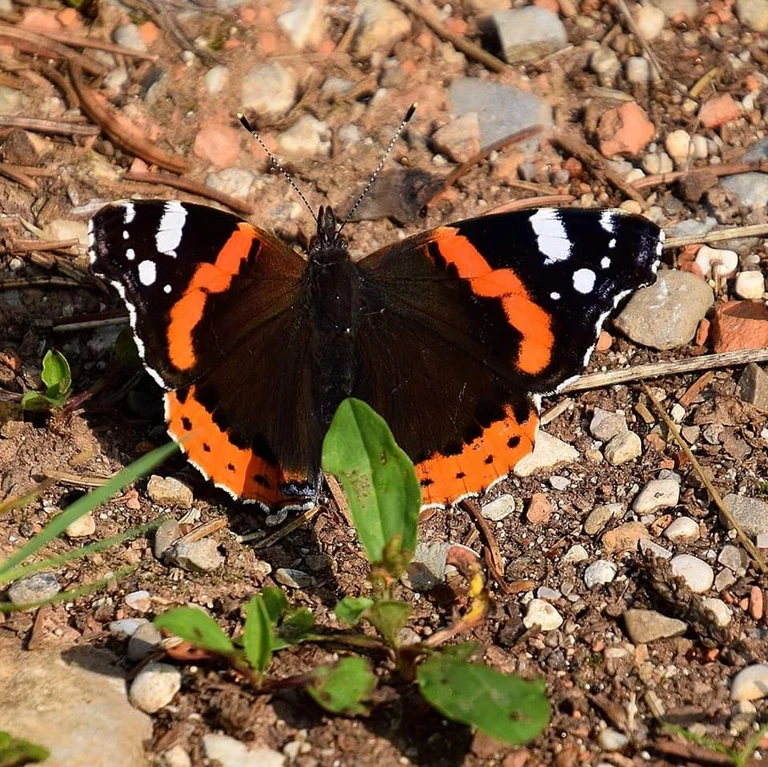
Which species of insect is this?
Vanessa atalanta
